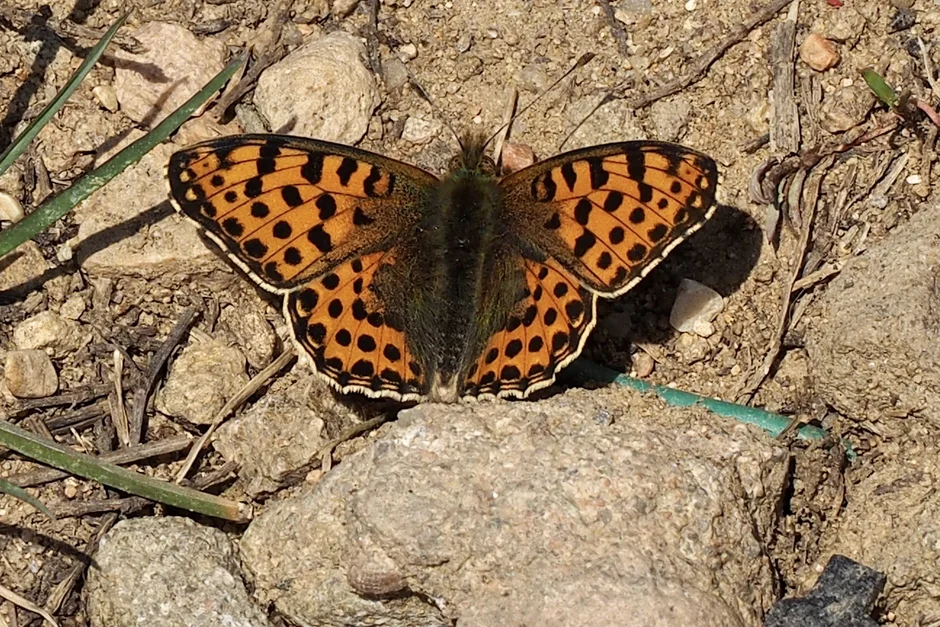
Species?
Issoria lathonia
